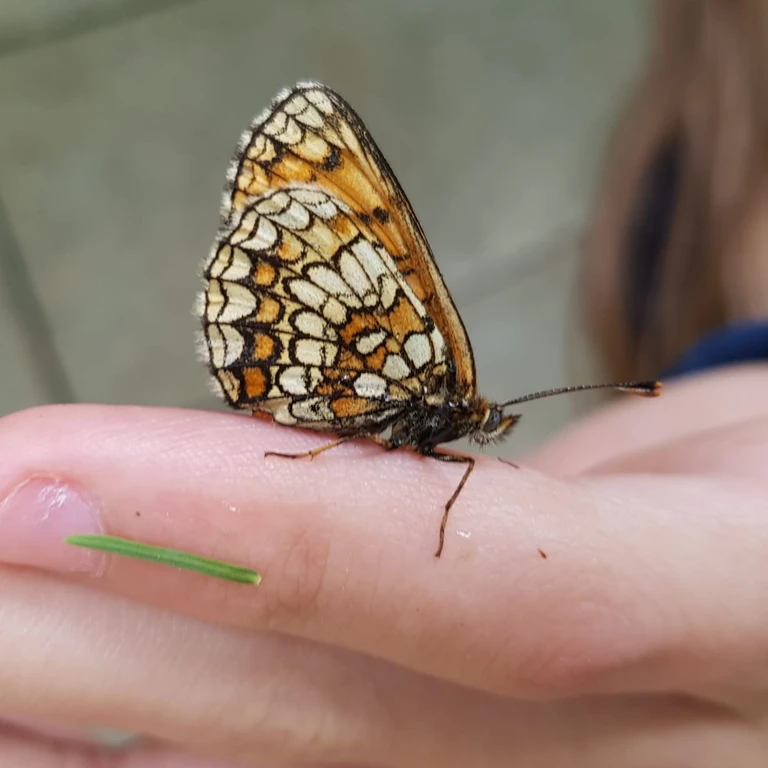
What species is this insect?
Melitaea athalia
